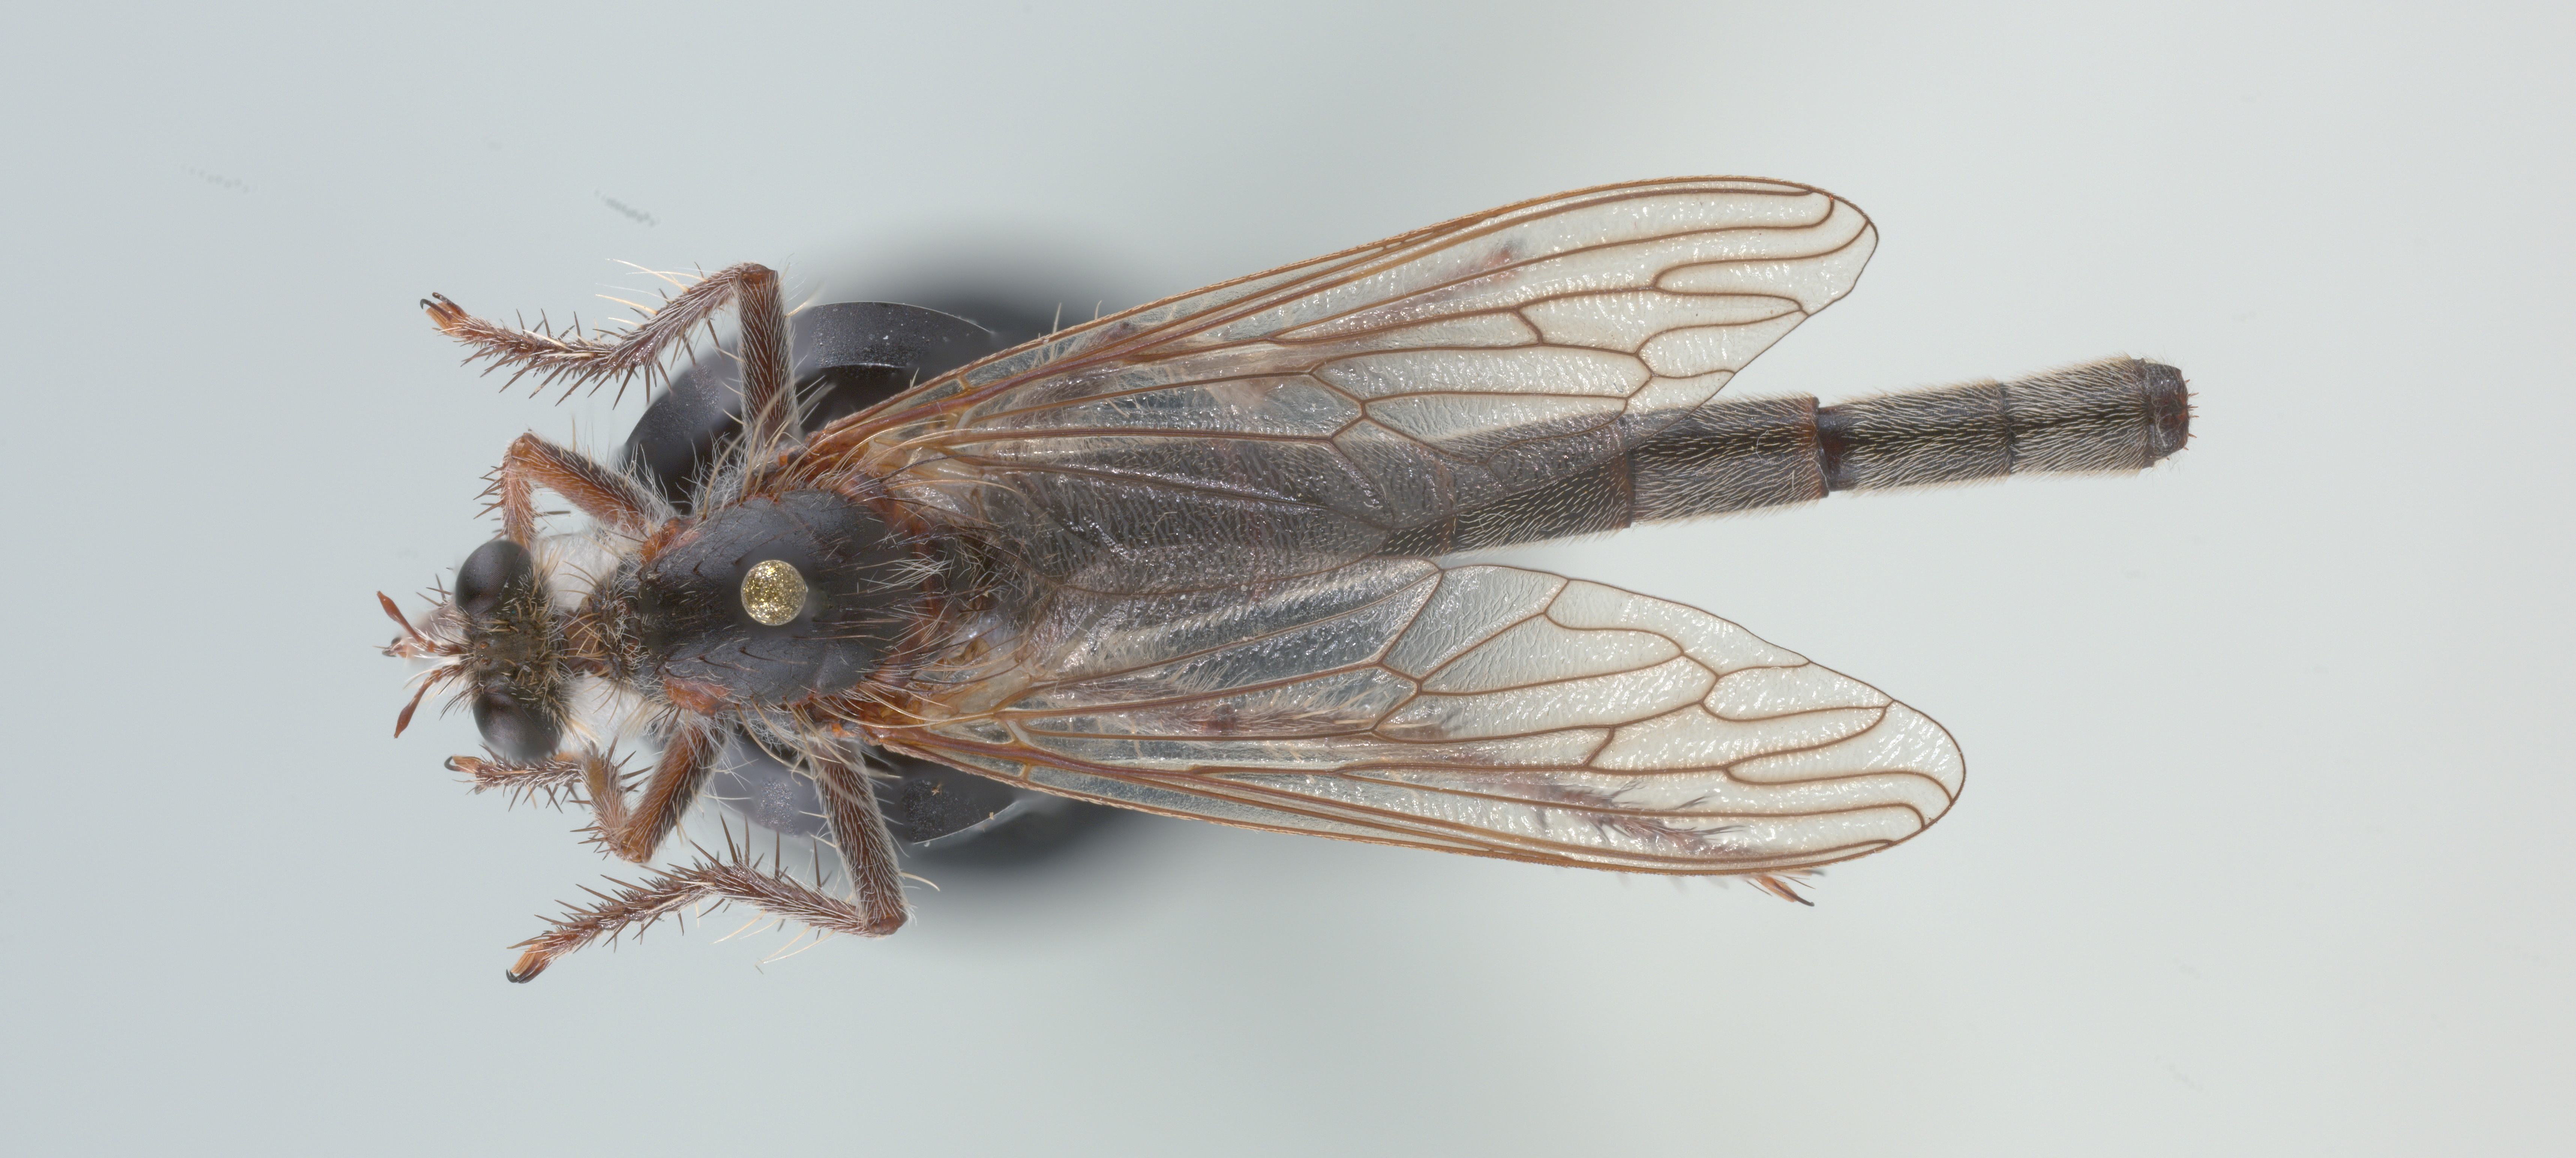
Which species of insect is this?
Daspletis vespertilio
